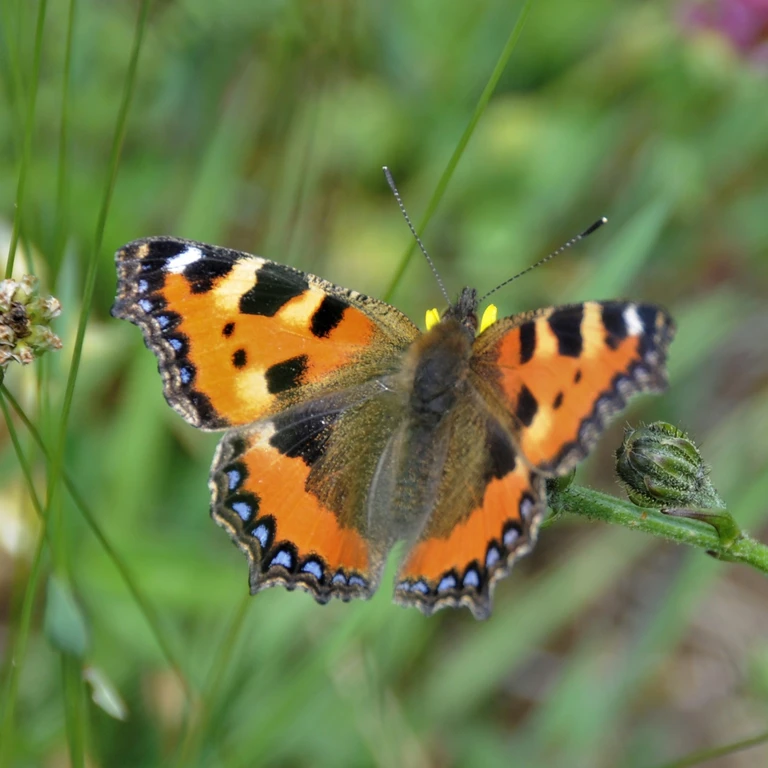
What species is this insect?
Aglais urticae
